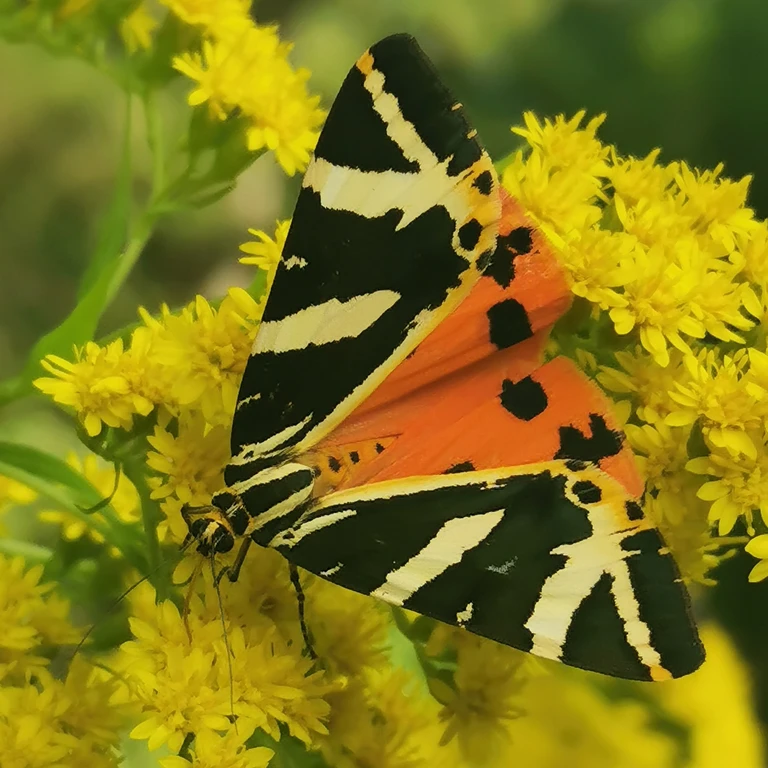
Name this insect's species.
Euplagia quadripunctaria
